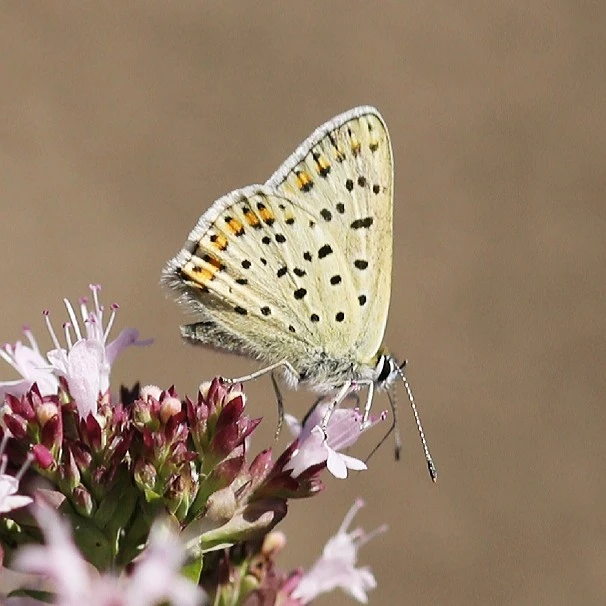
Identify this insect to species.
Lycaena tityrus (also Loweia tityrus)
